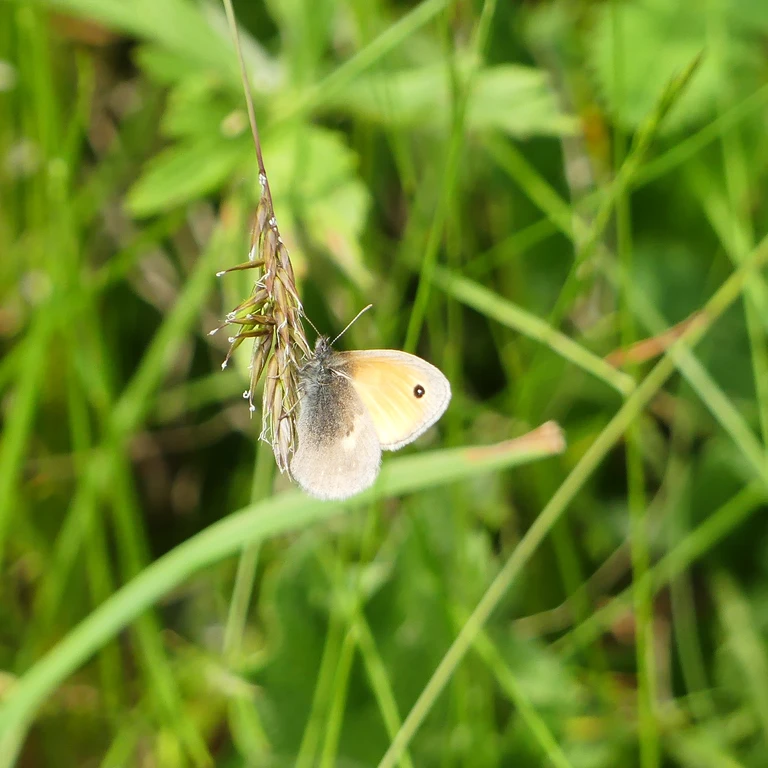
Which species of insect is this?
Coenonympha pamphilus
